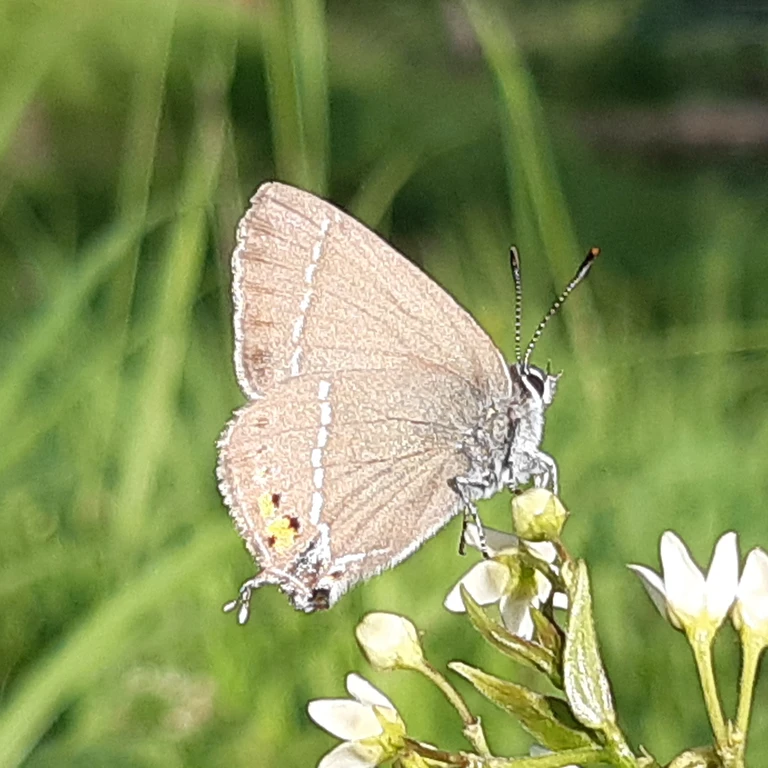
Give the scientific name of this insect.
Satyrium spini (also Tuttiola spini)
